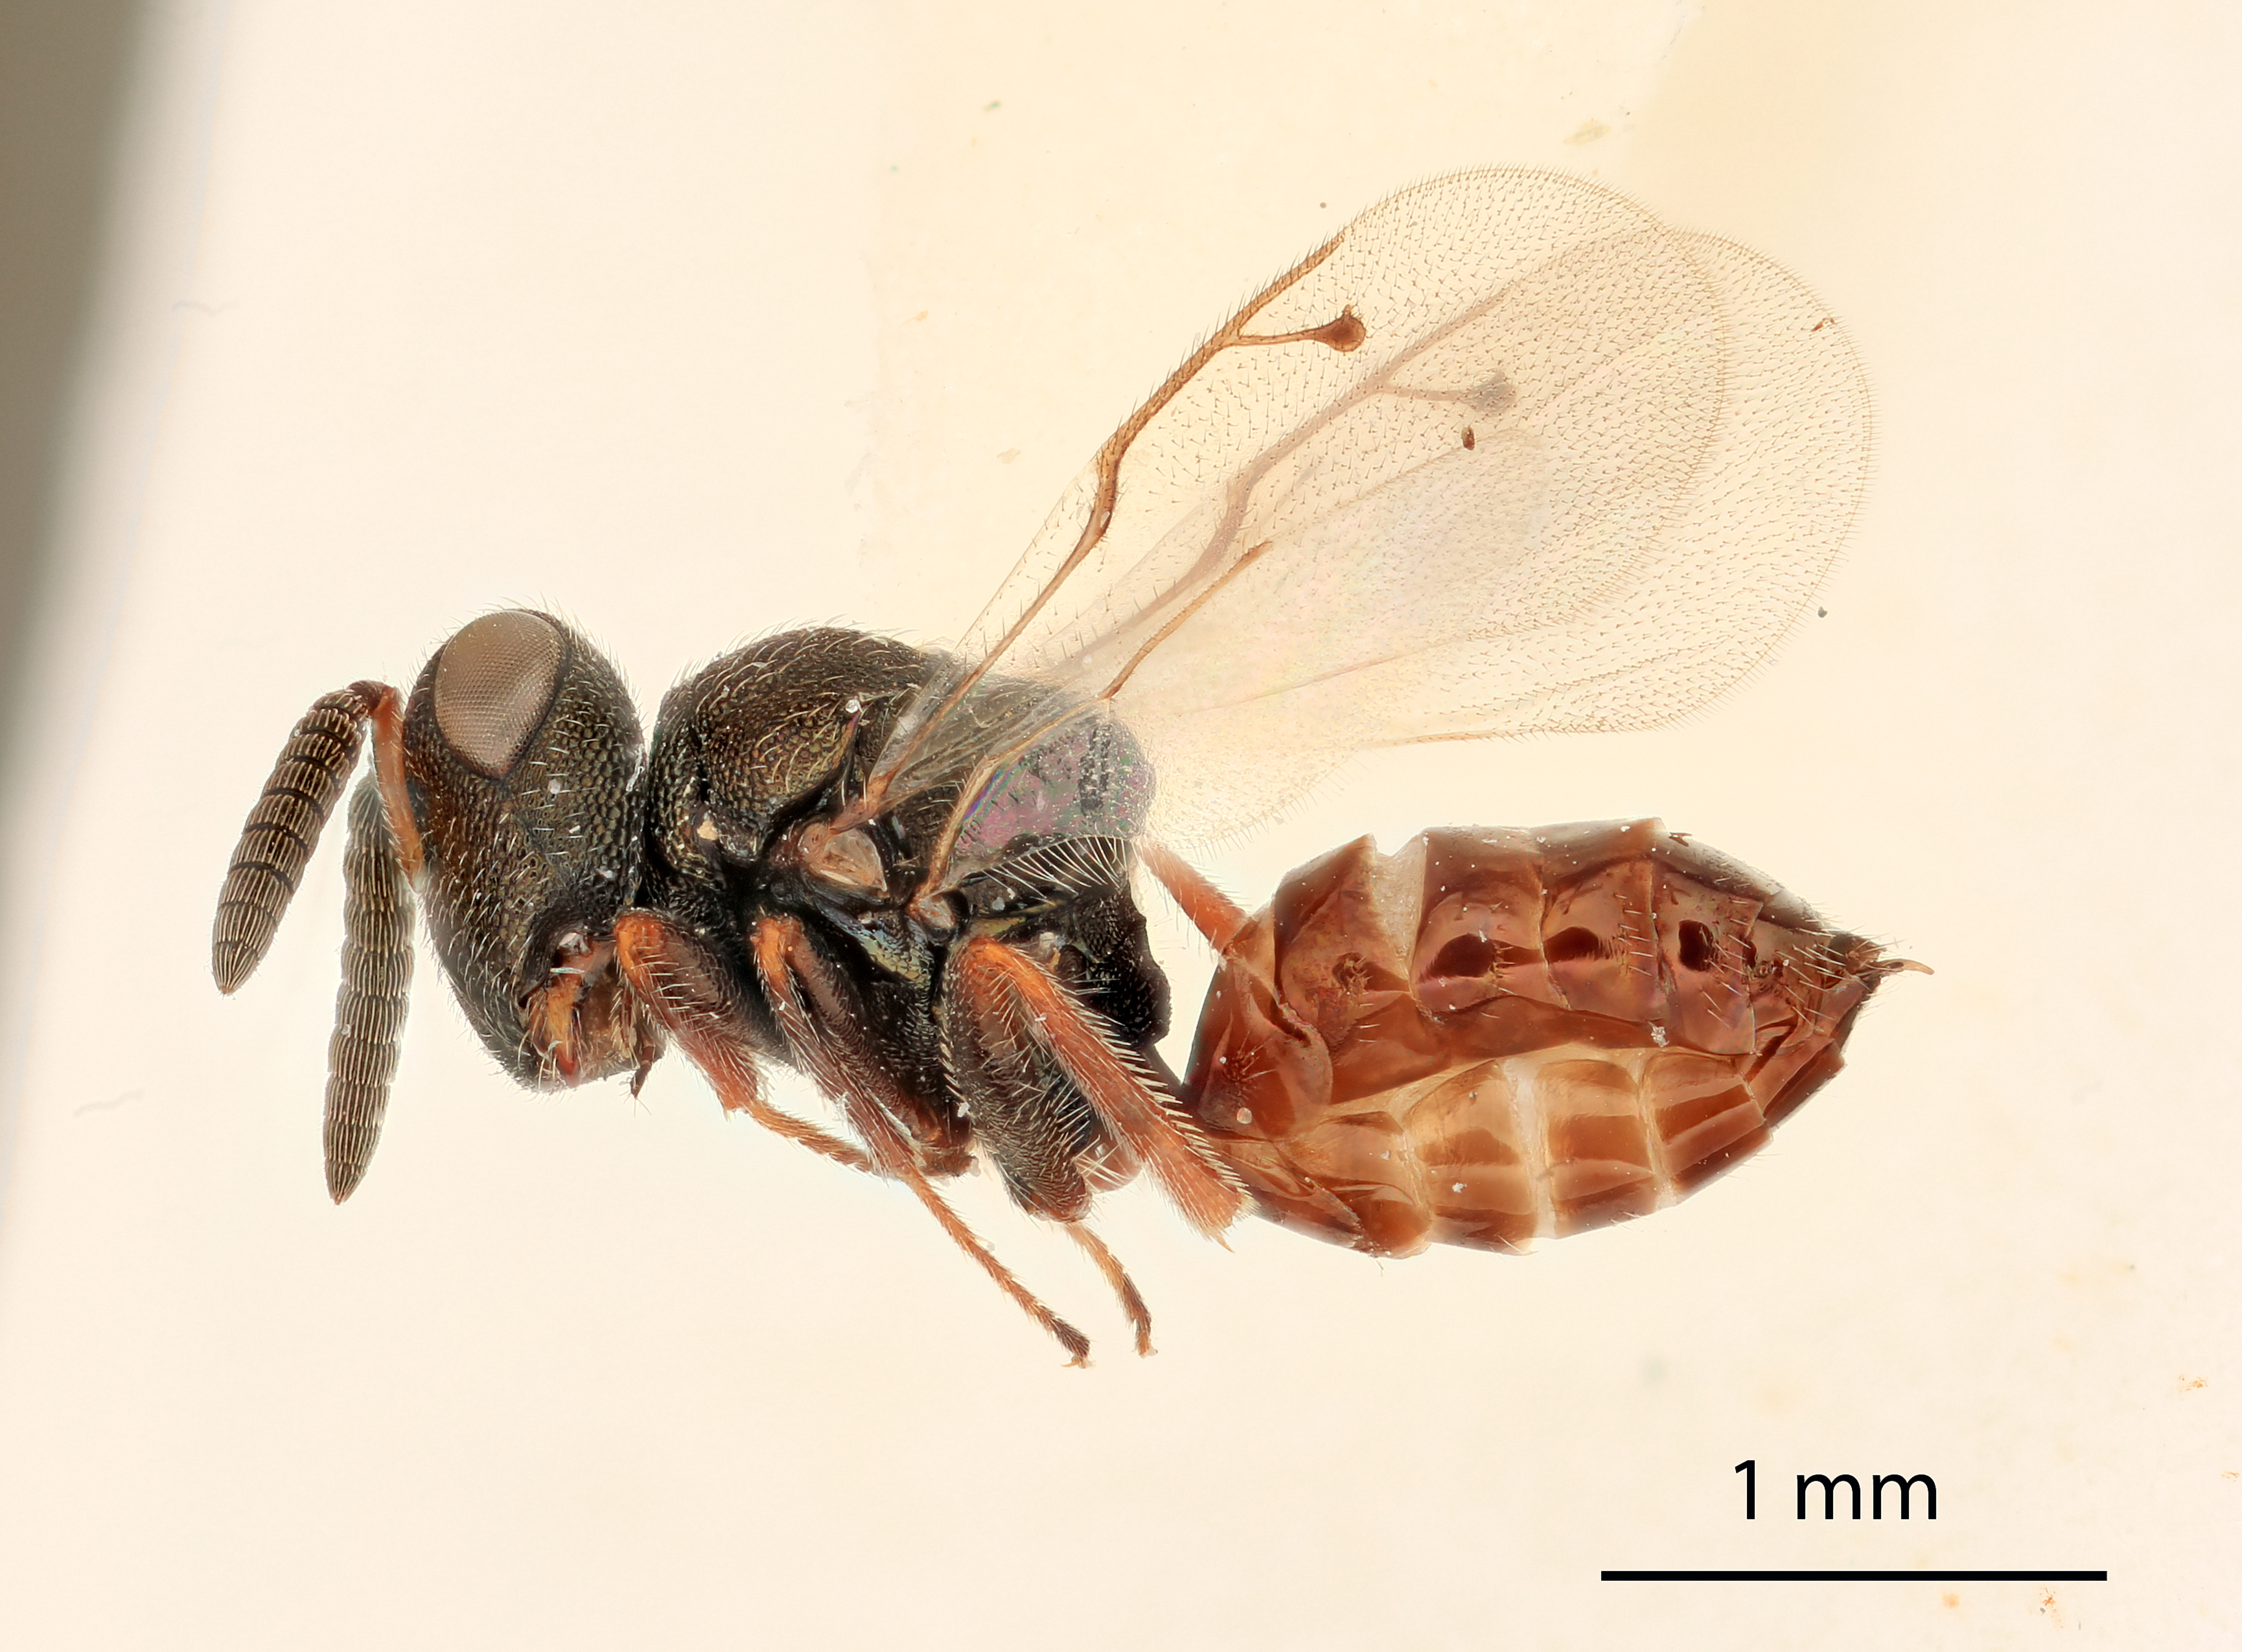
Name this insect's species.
Bonitoa nigra
